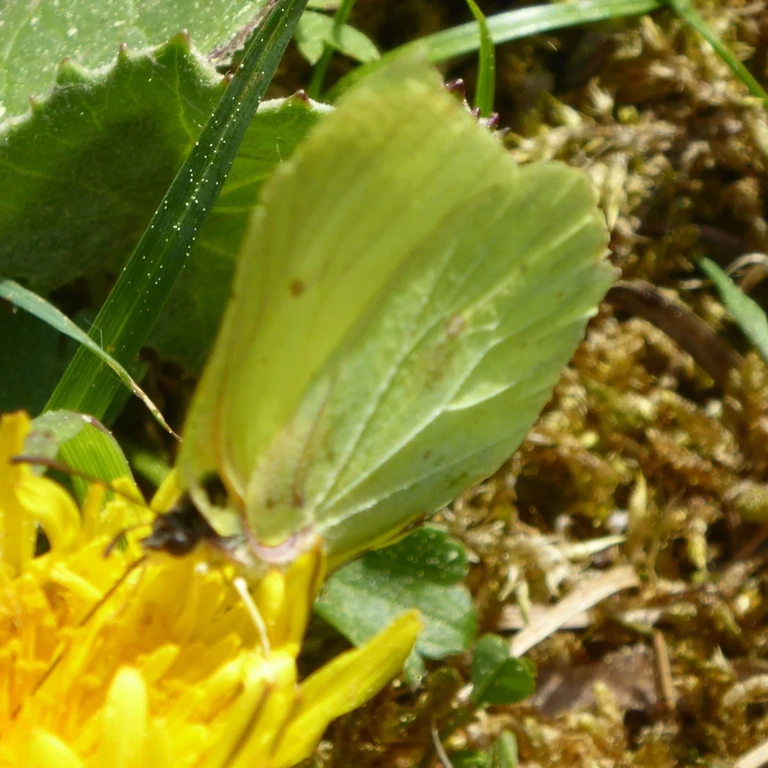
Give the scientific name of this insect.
Gonepteryx rhamni
